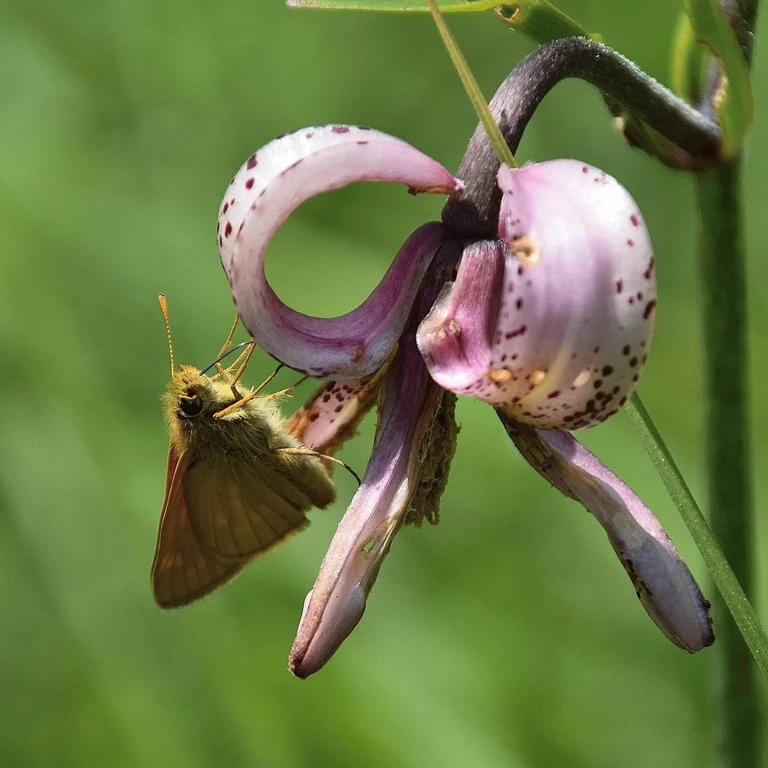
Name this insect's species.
Ochlodes sylvanus (also Ochlodes venata)
